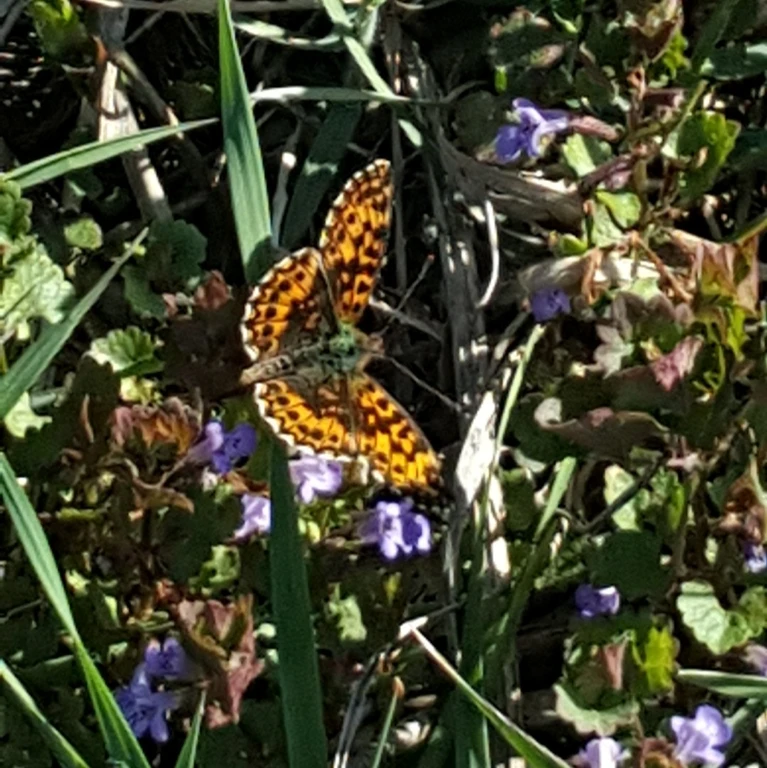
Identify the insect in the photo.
Boloria dia
